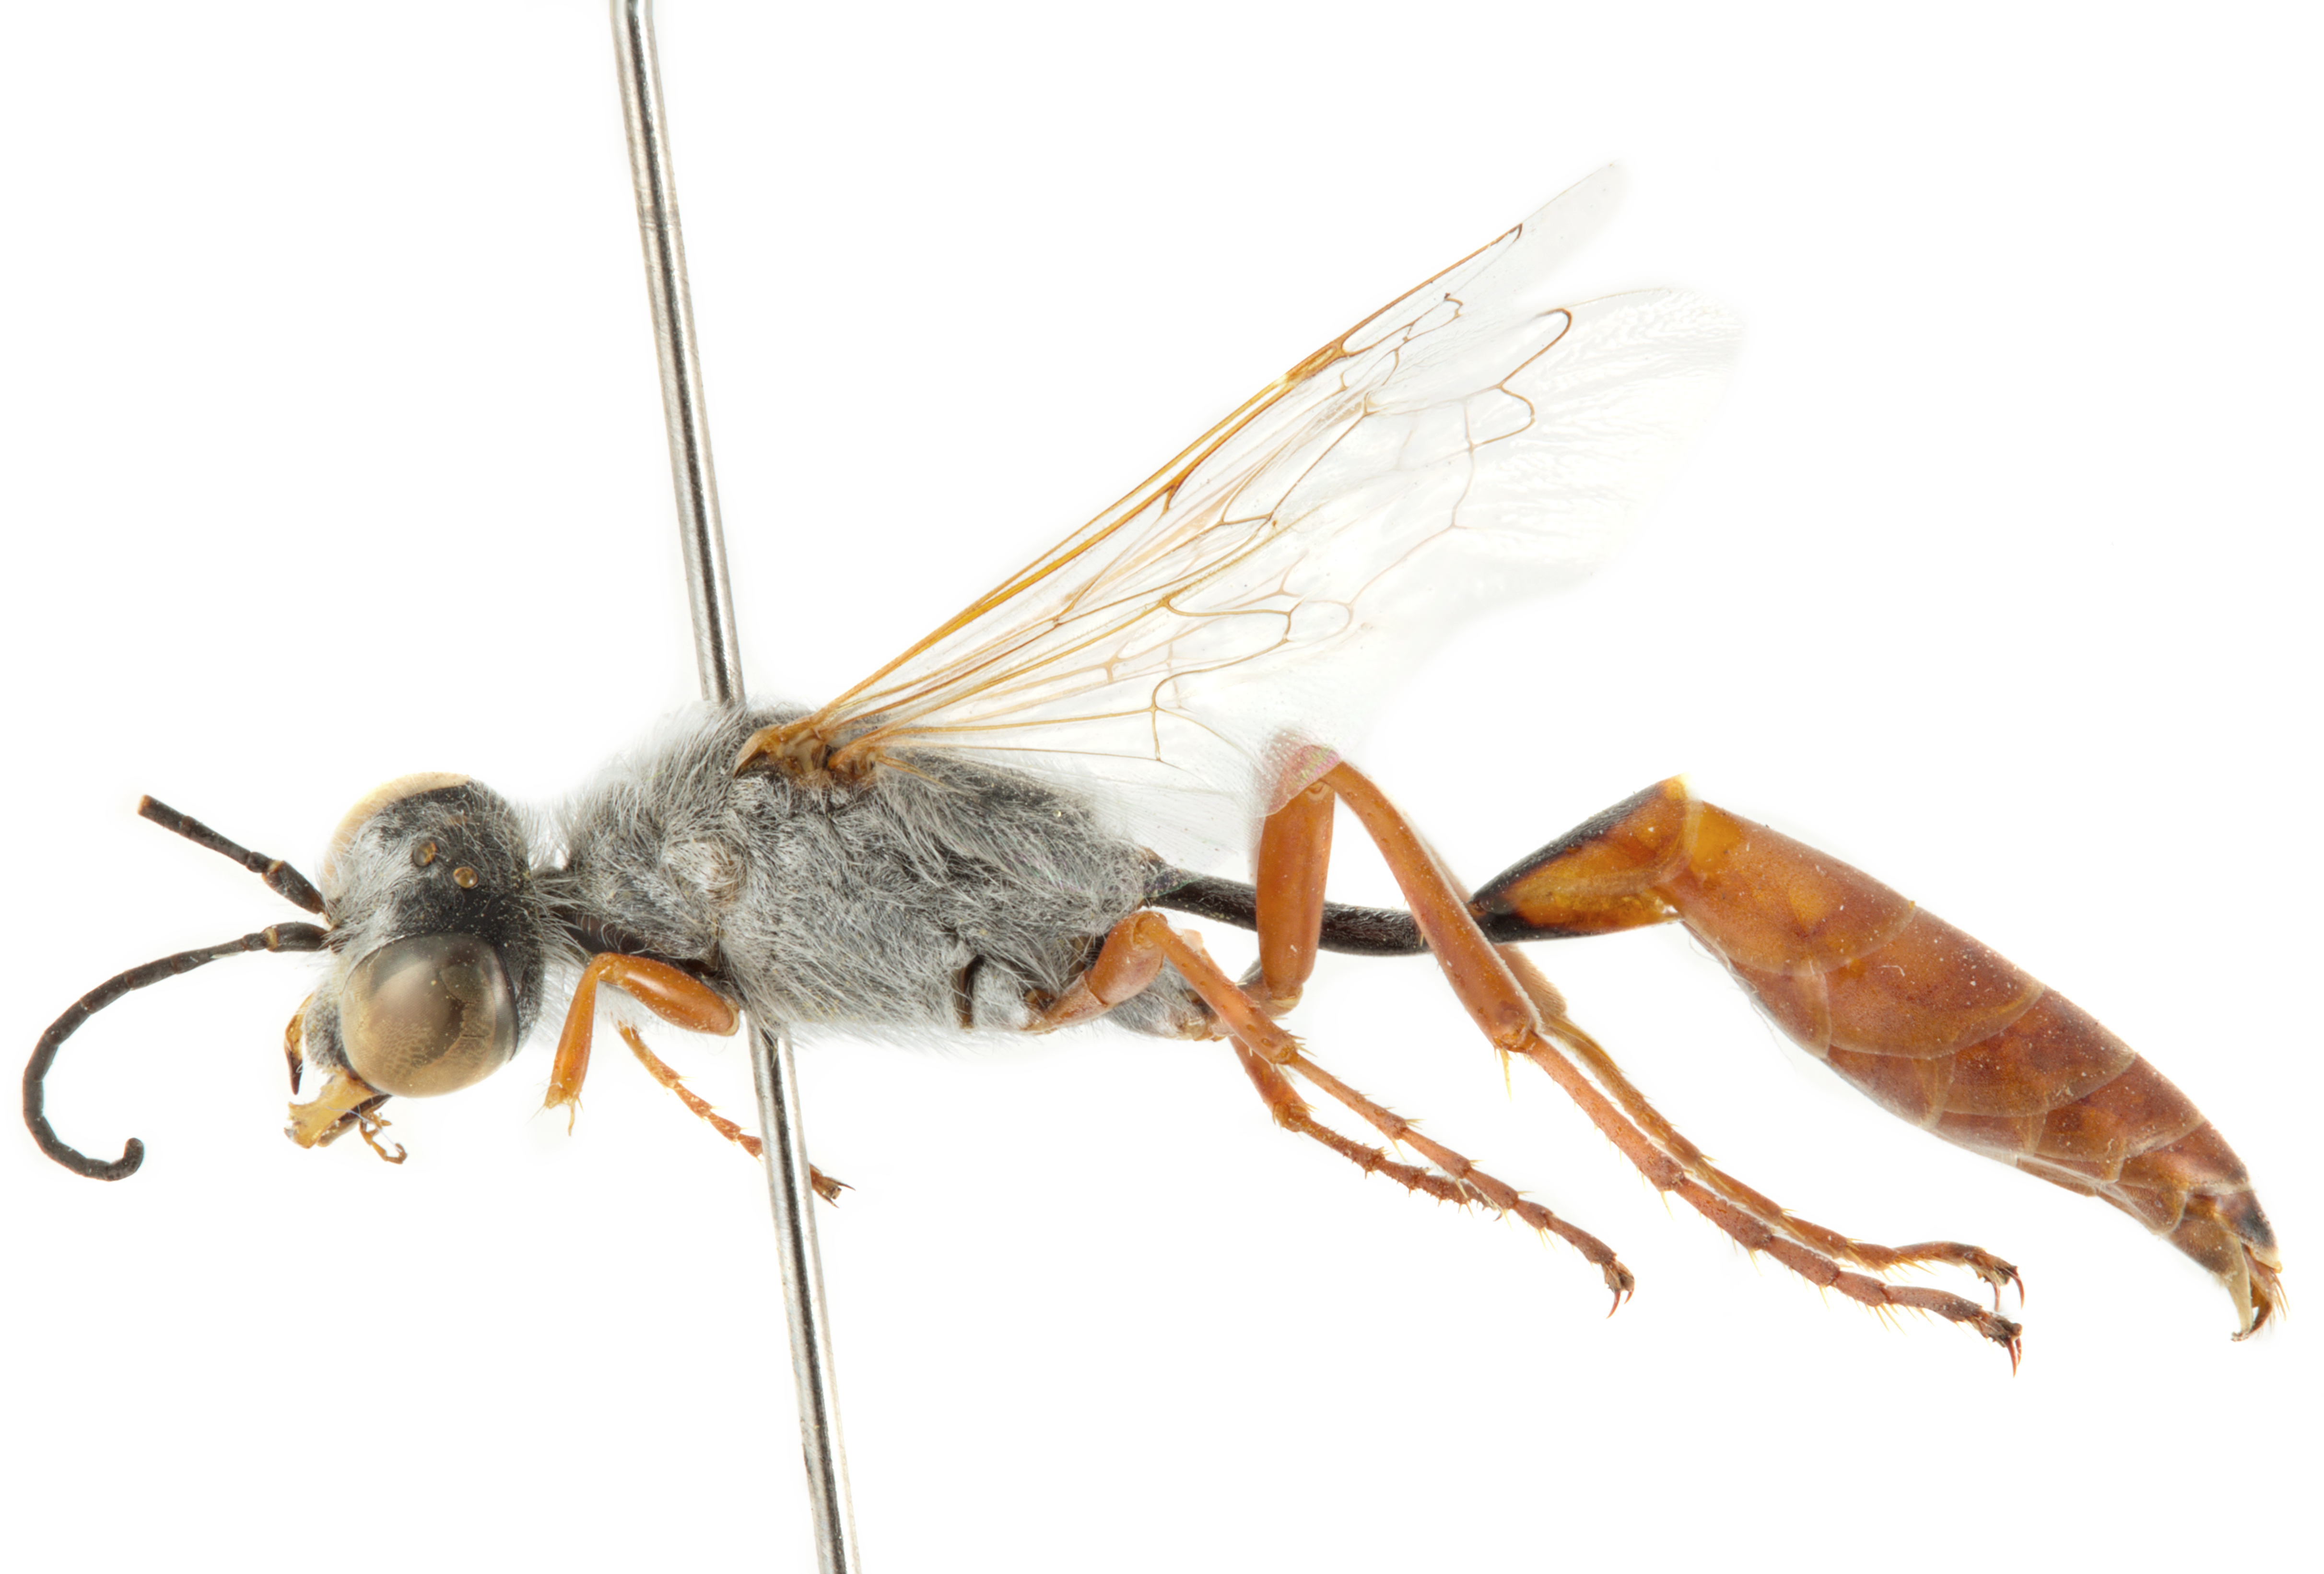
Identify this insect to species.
Parapsammophila turanica
